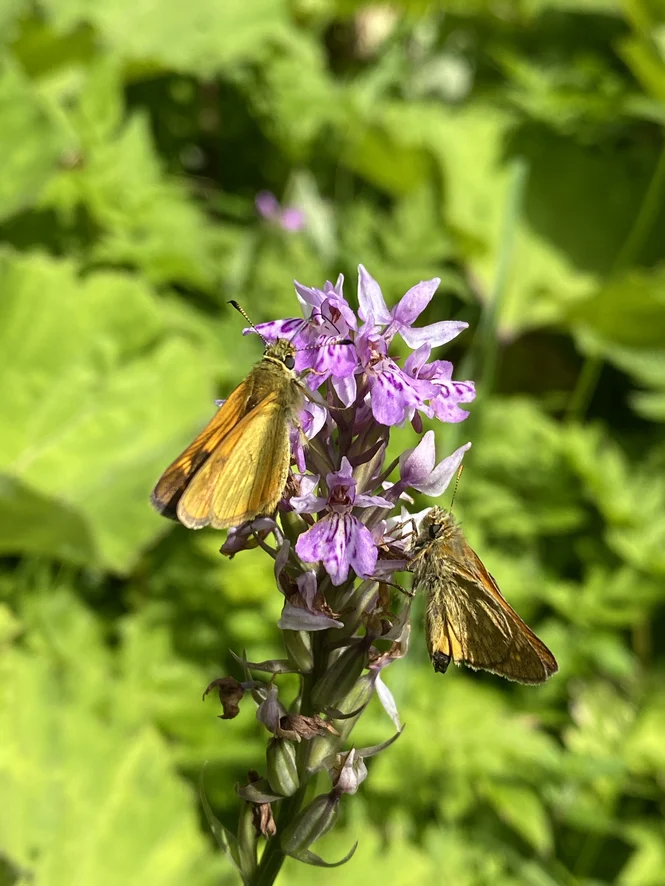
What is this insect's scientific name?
Ochlodes sylvanus (also Ochlodes venata)
